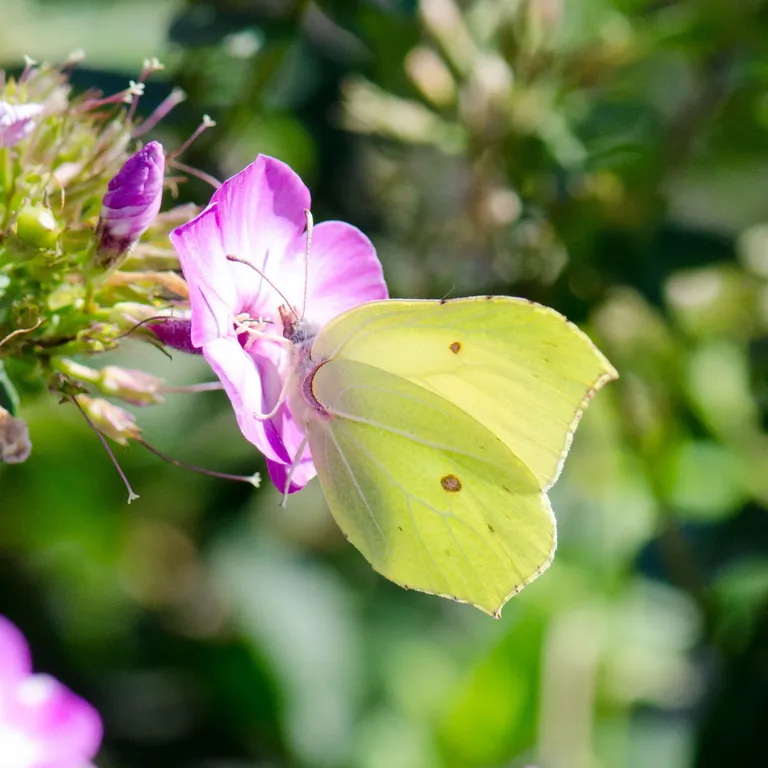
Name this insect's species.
Gonepteryx rhamni
